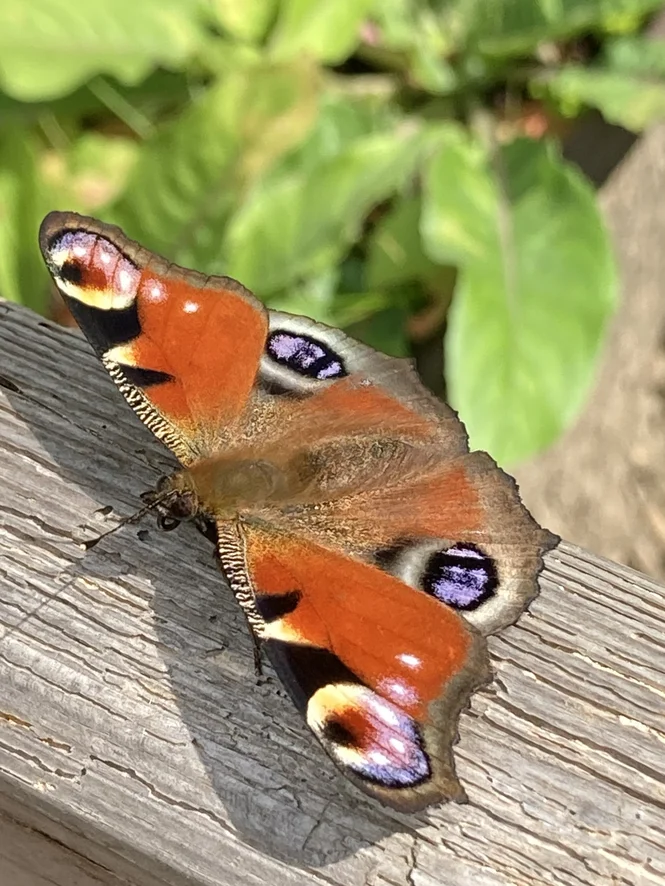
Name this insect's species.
Aglais io
